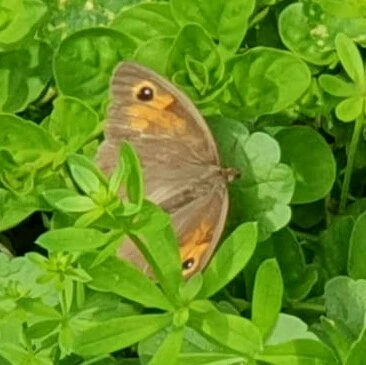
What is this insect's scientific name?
Maniola jurtina
